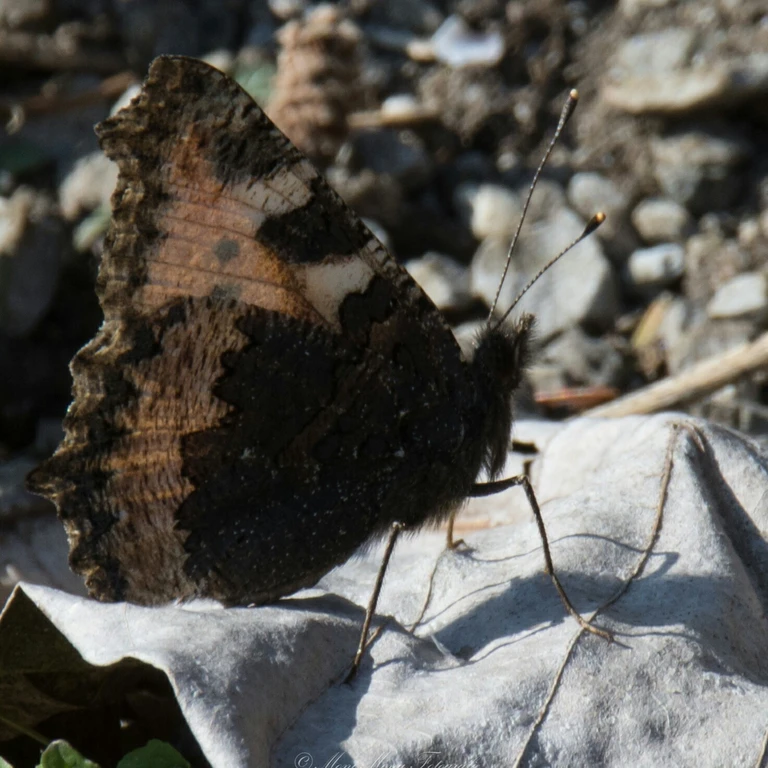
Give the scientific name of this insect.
Aglais urticae
